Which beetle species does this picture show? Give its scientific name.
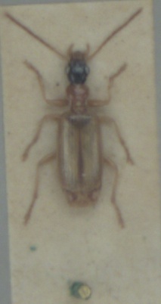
Demetrias atricapillus
